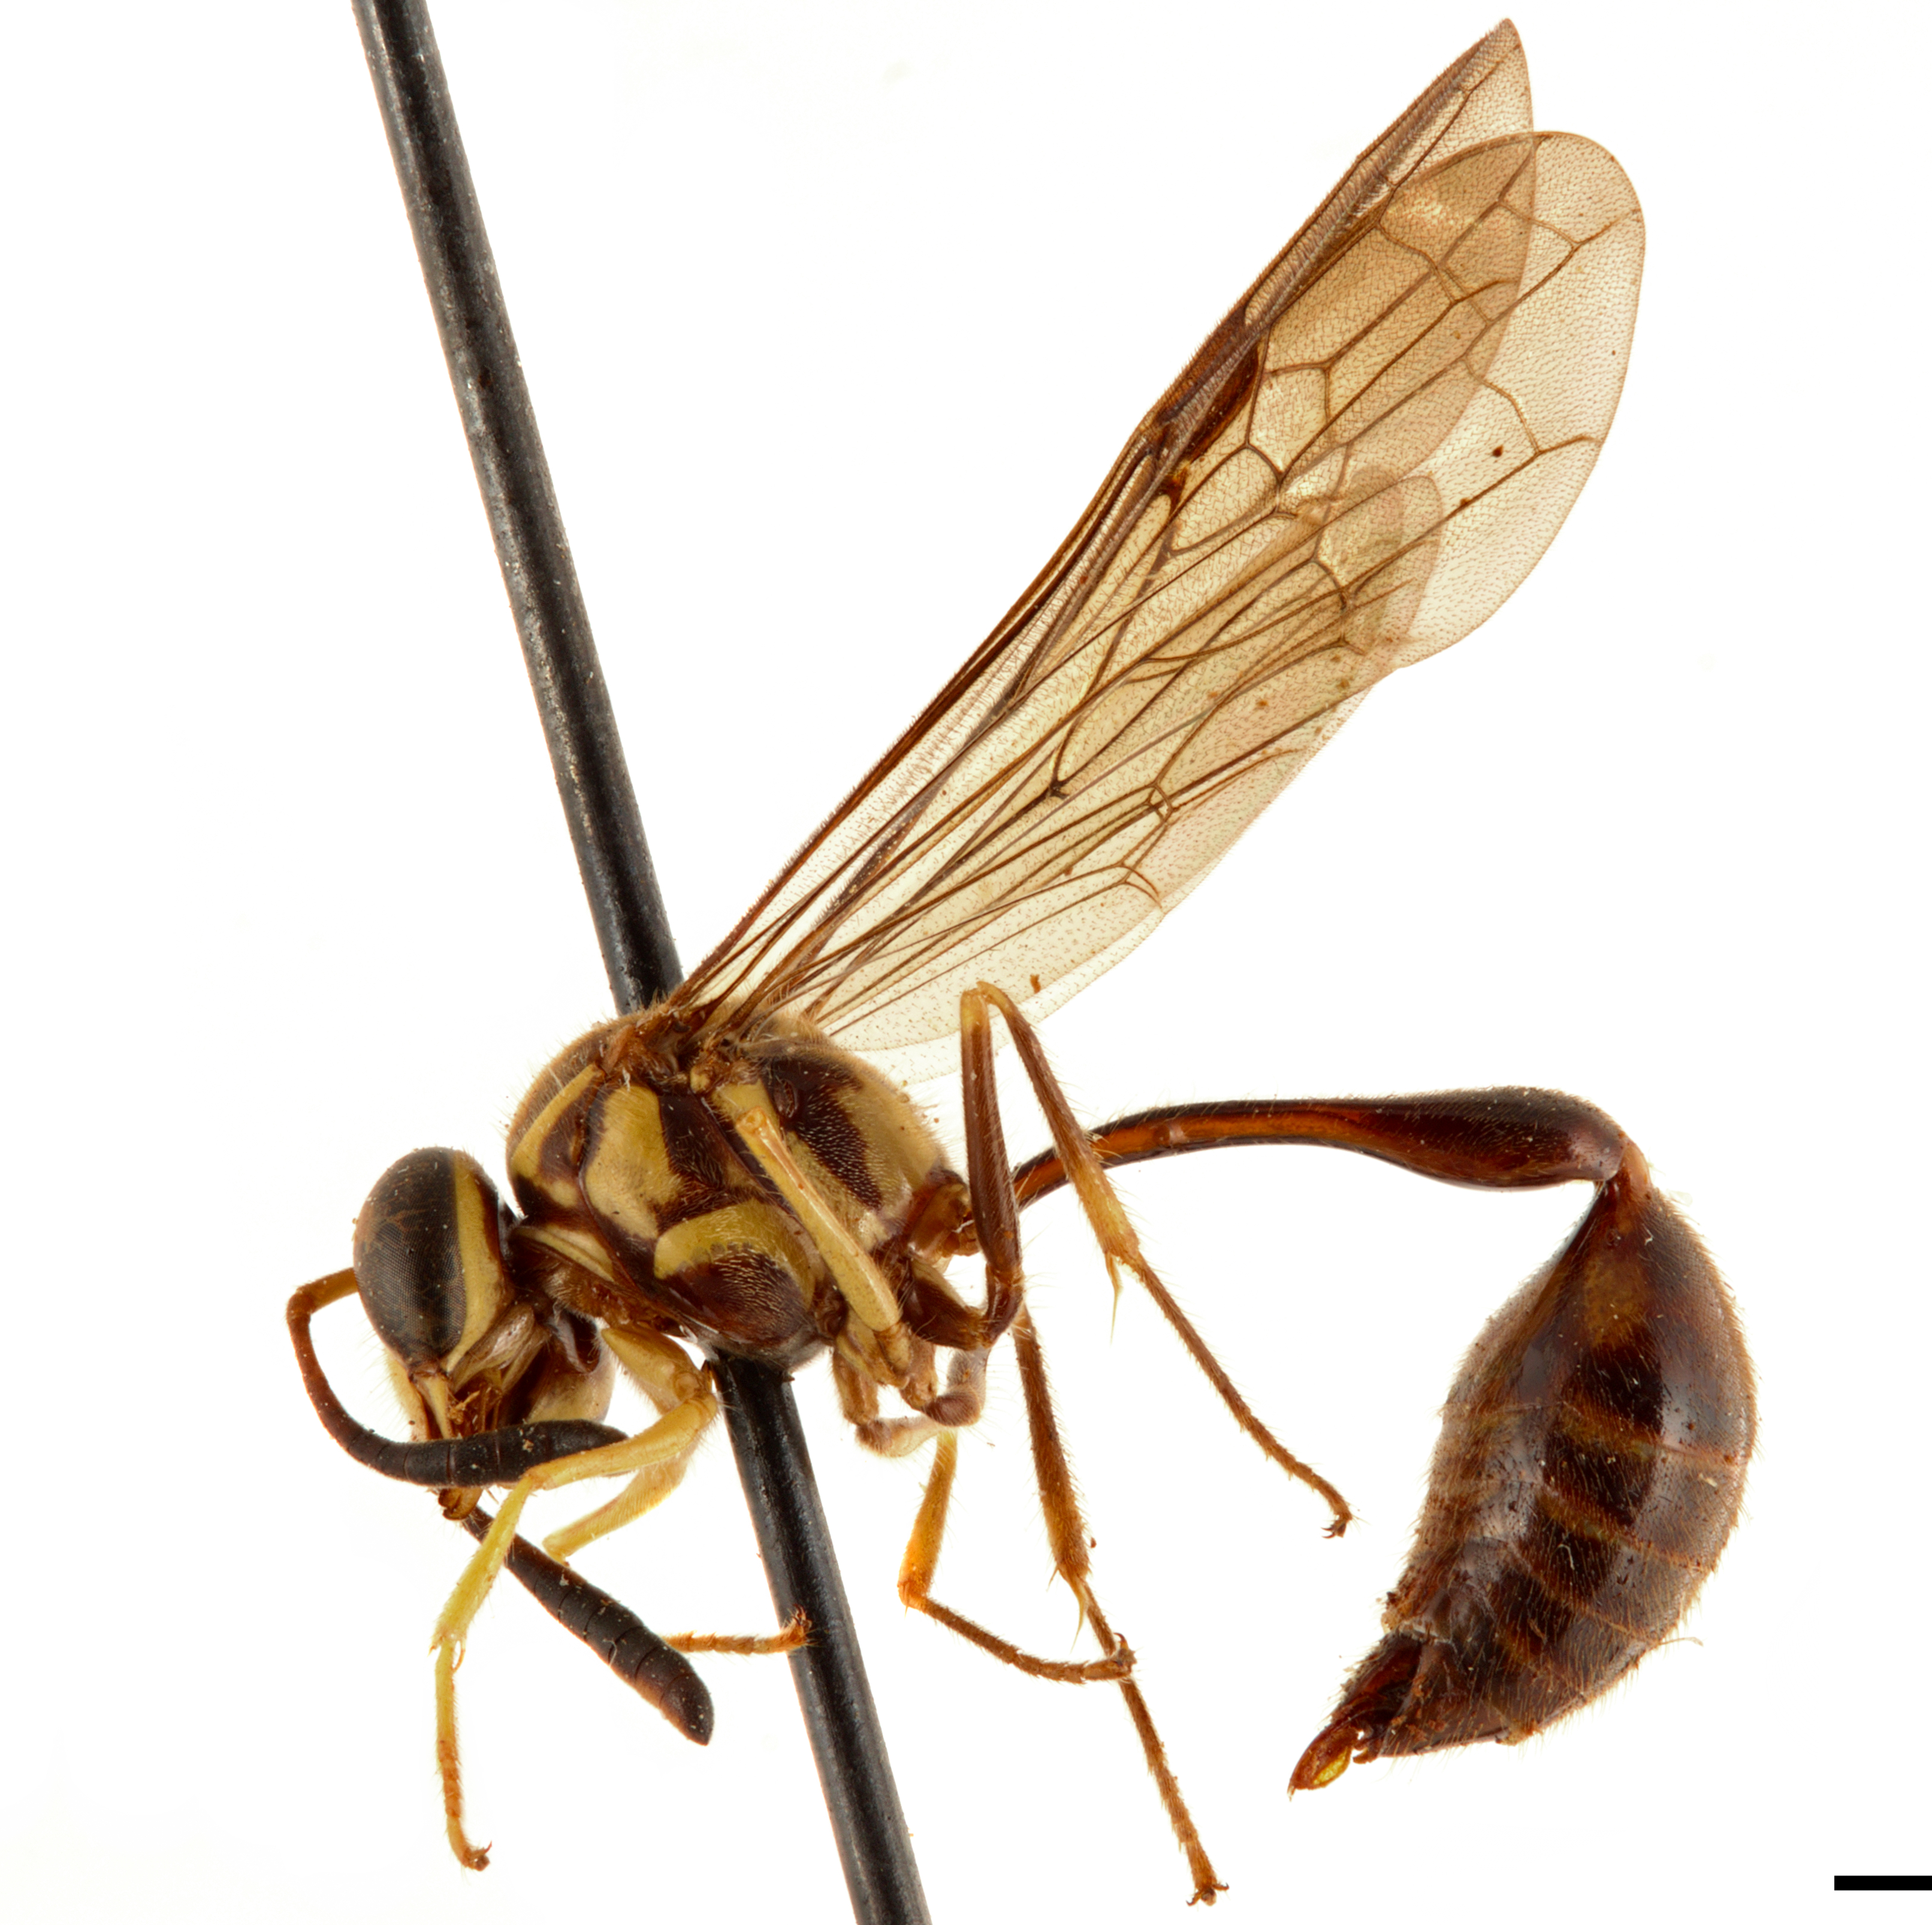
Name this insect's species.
Liostenogaster varipicta
